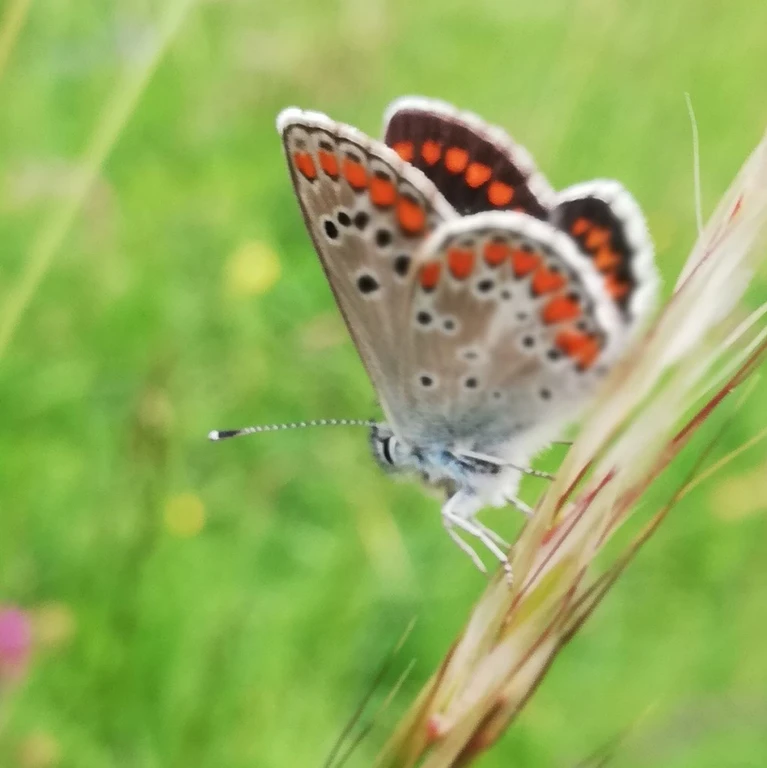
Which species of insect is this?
Aricia agestis/artaxerxes
